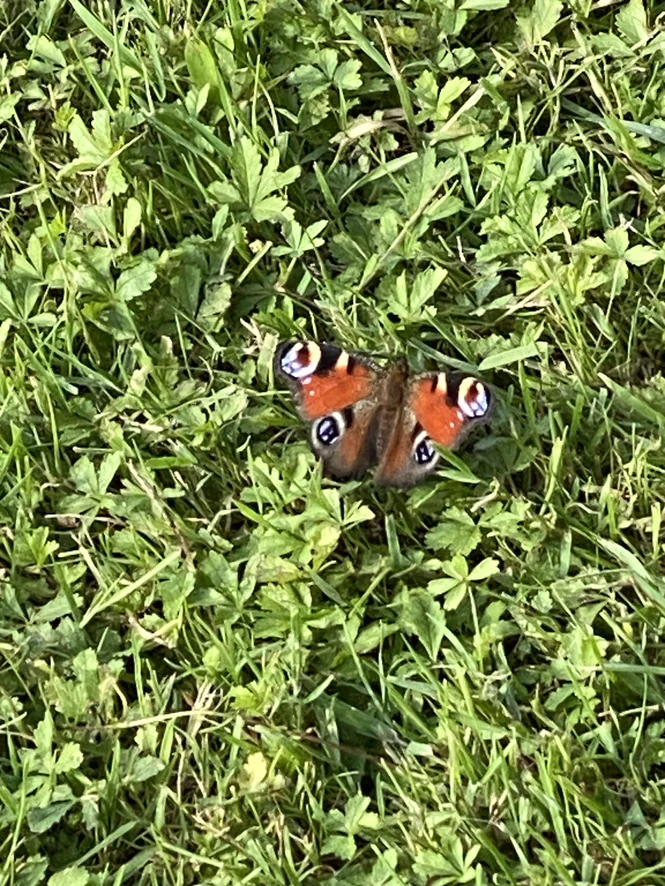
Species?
Aglais io
